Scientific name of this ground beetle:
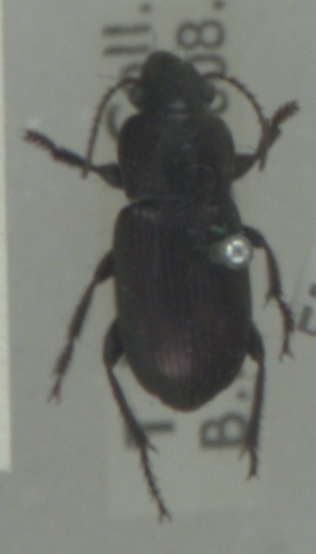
Harpalus affinis
